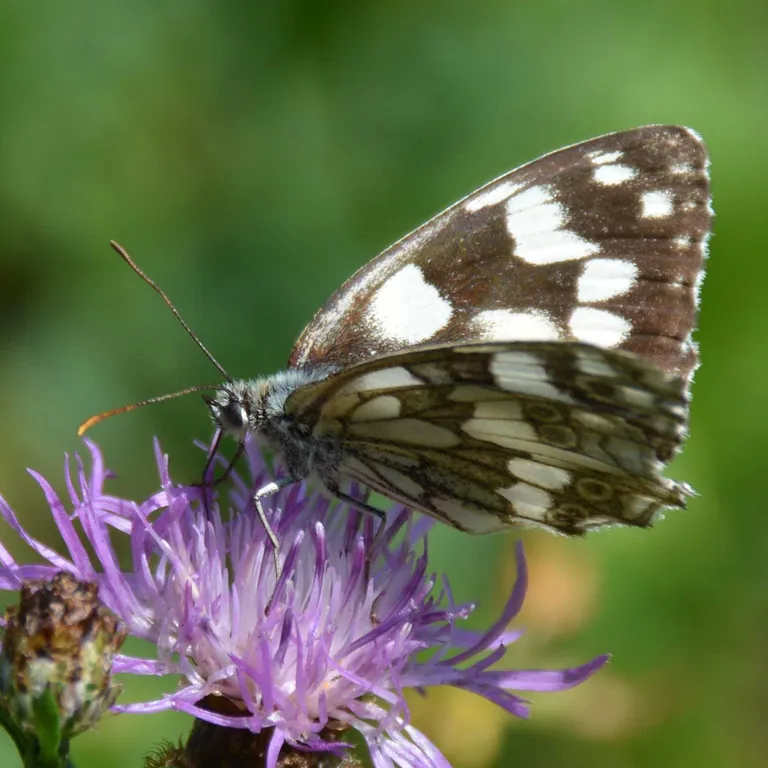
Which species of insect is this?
Melanargia galathea
